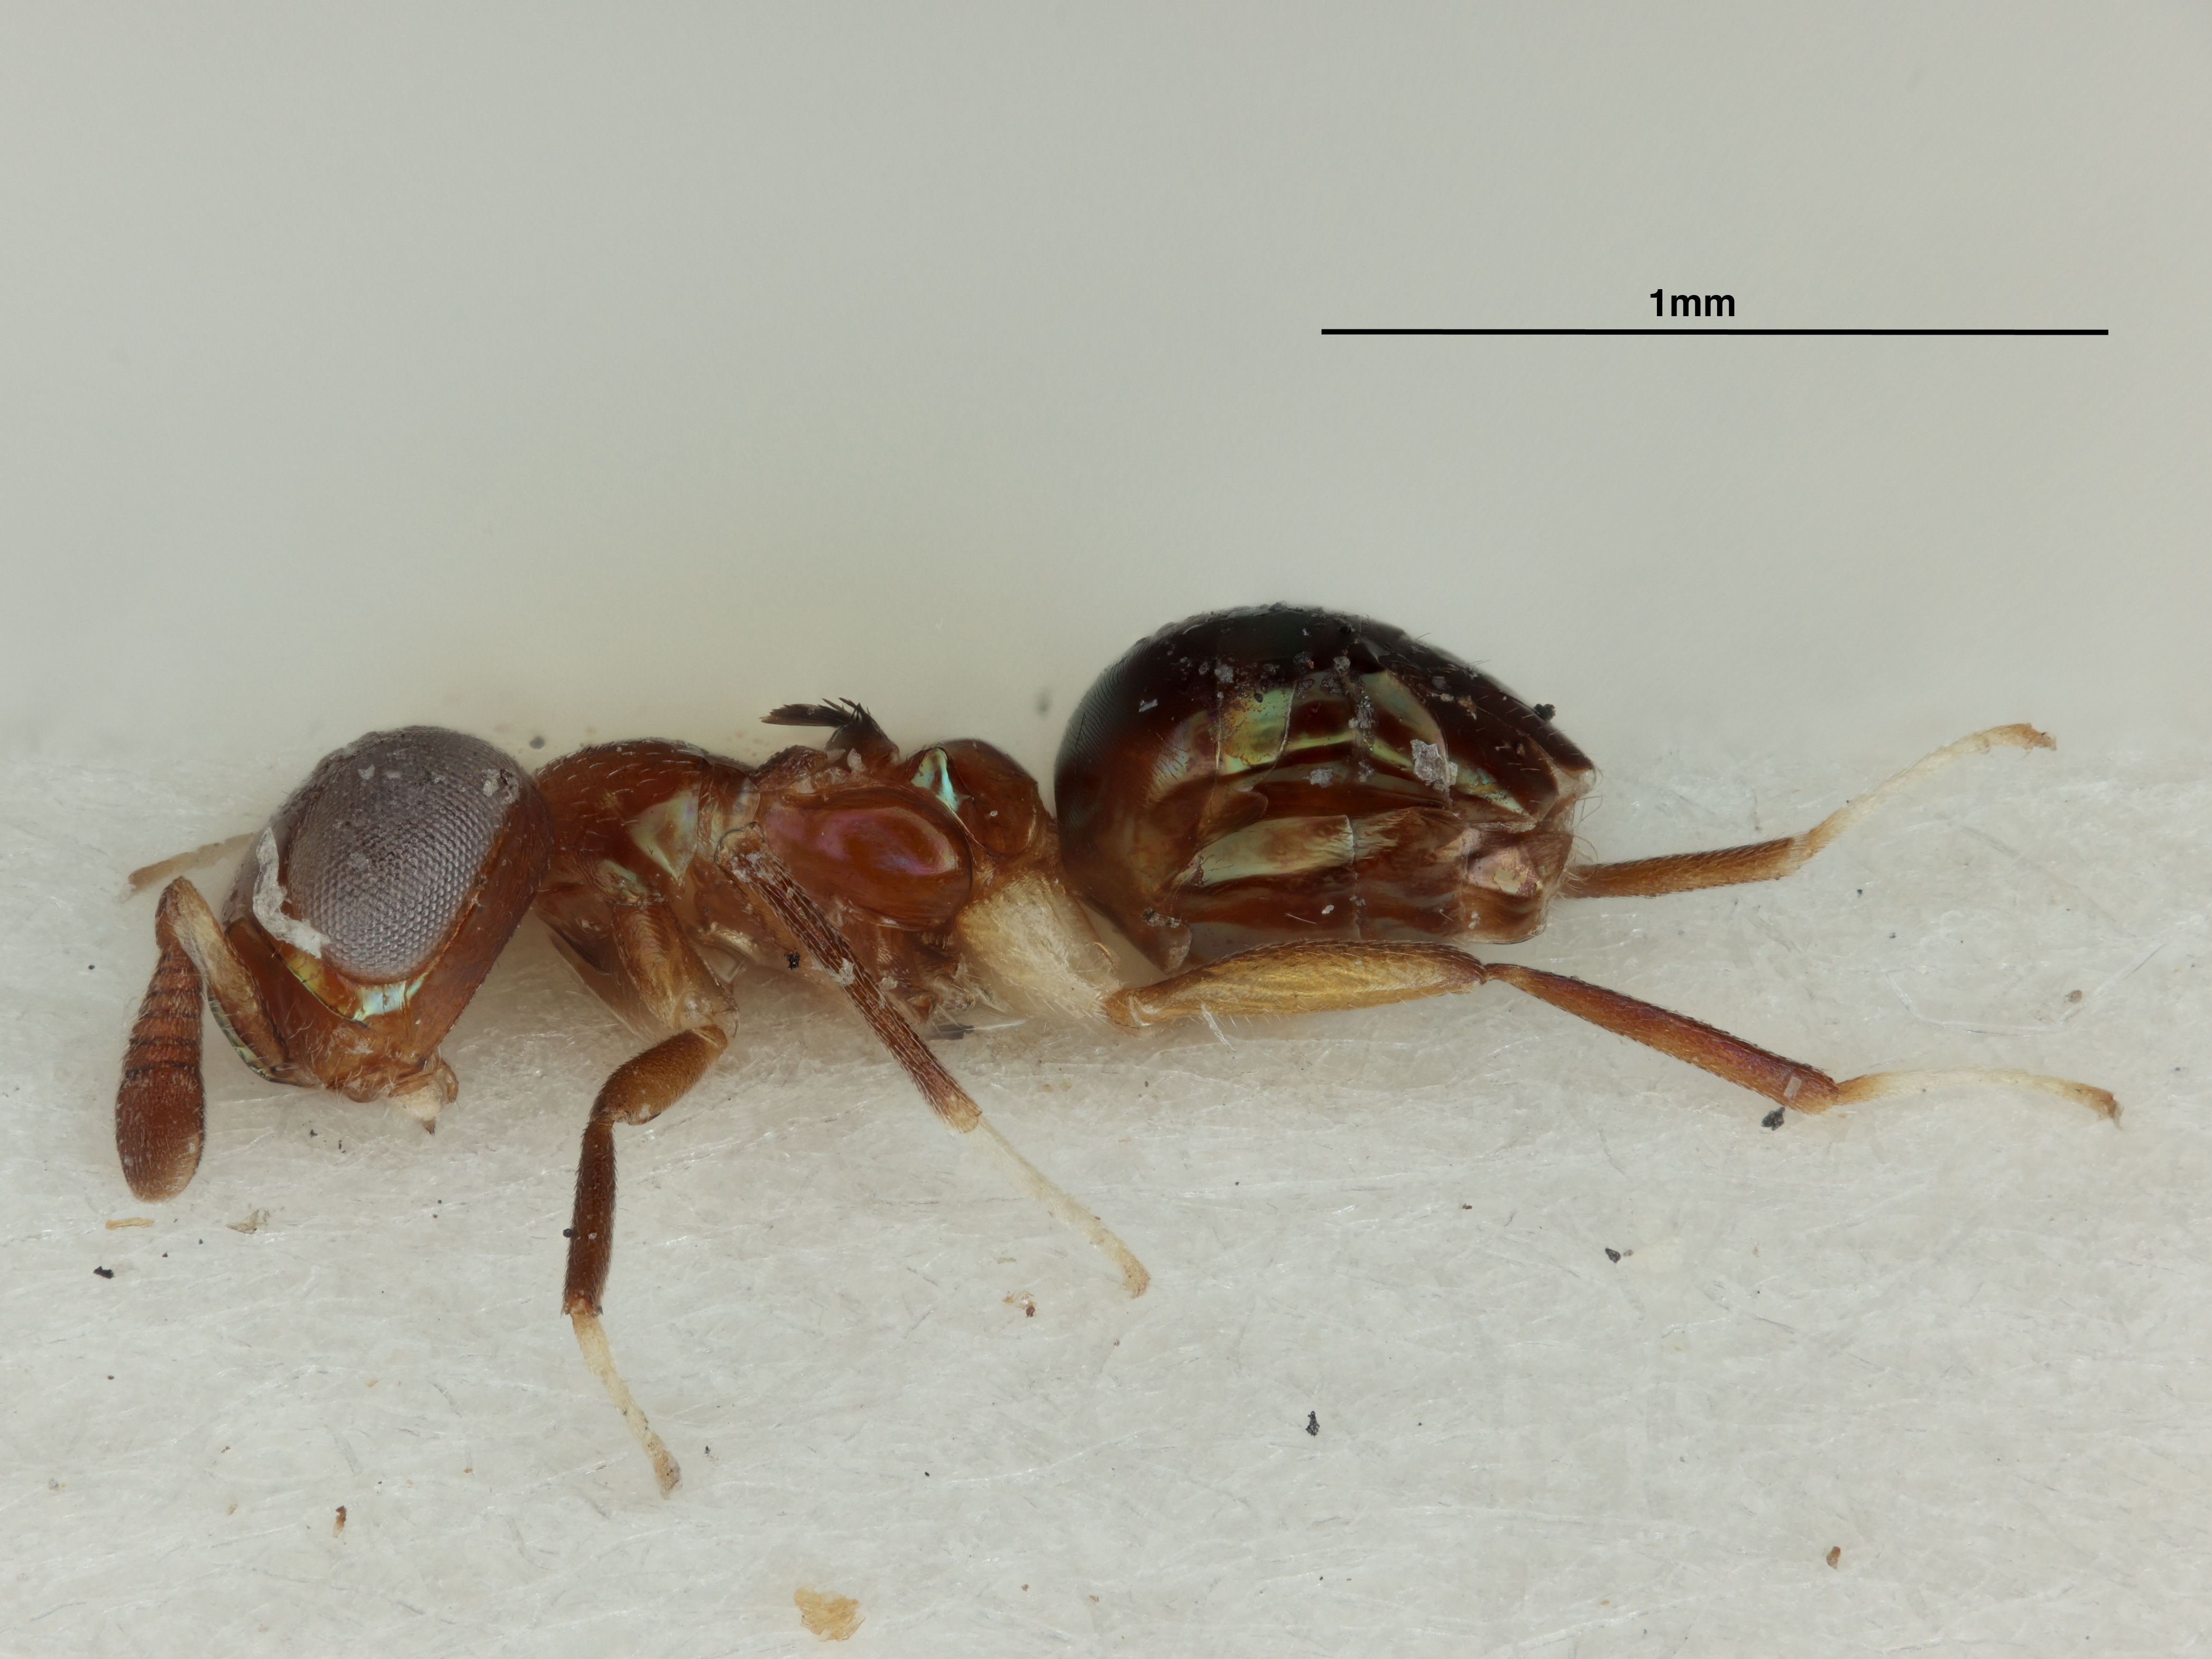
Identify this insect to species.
Phasmencyrtus elegans
